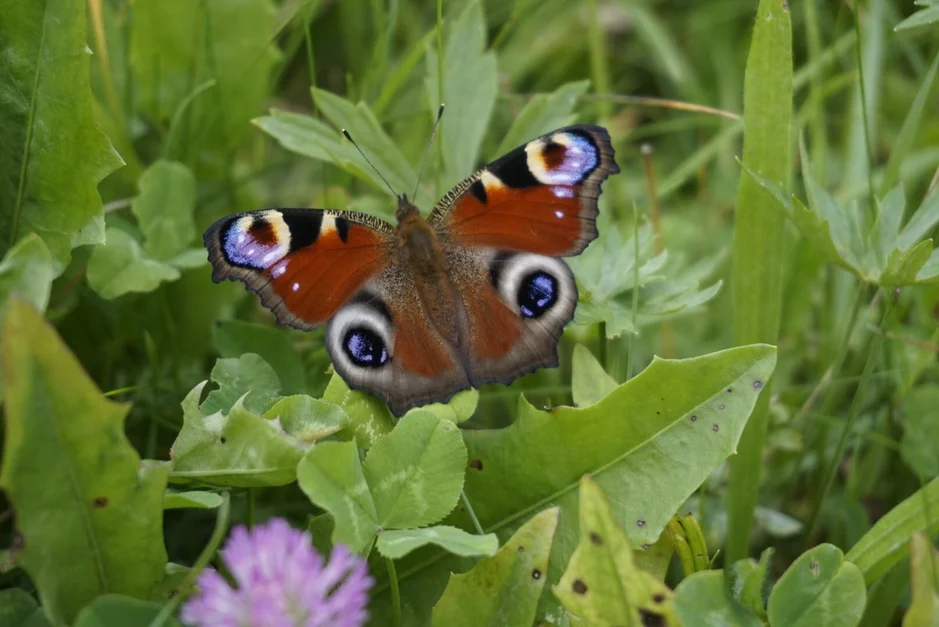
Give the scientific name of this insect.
Aglais io
